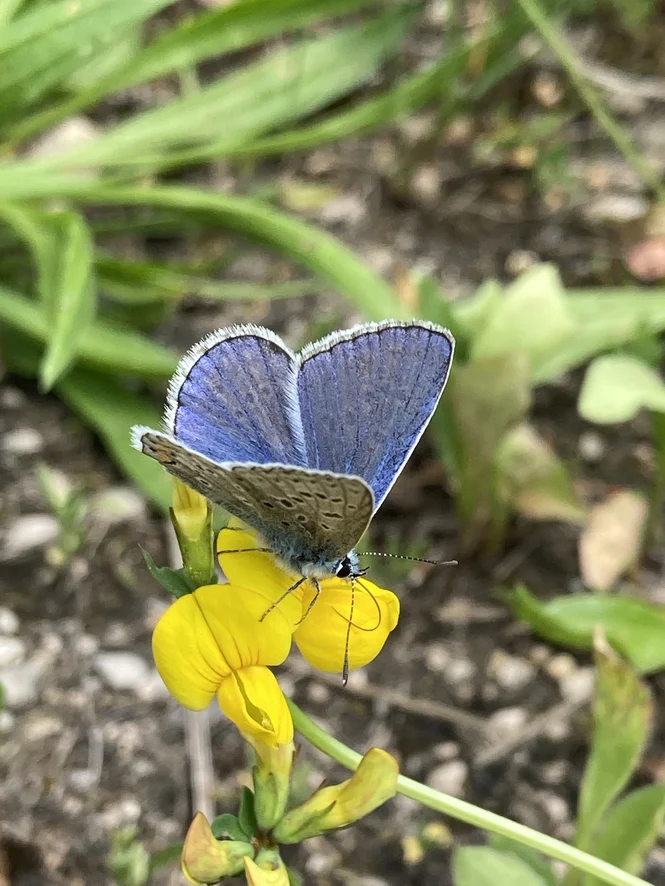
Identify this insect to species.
Polyommatus icarus
